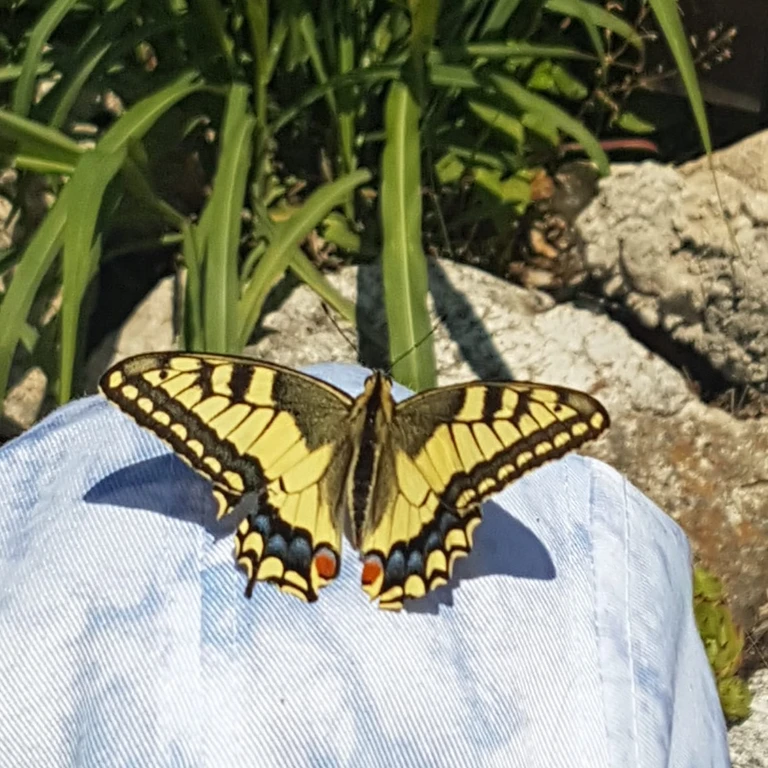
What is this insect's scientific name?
Papilio machaon
